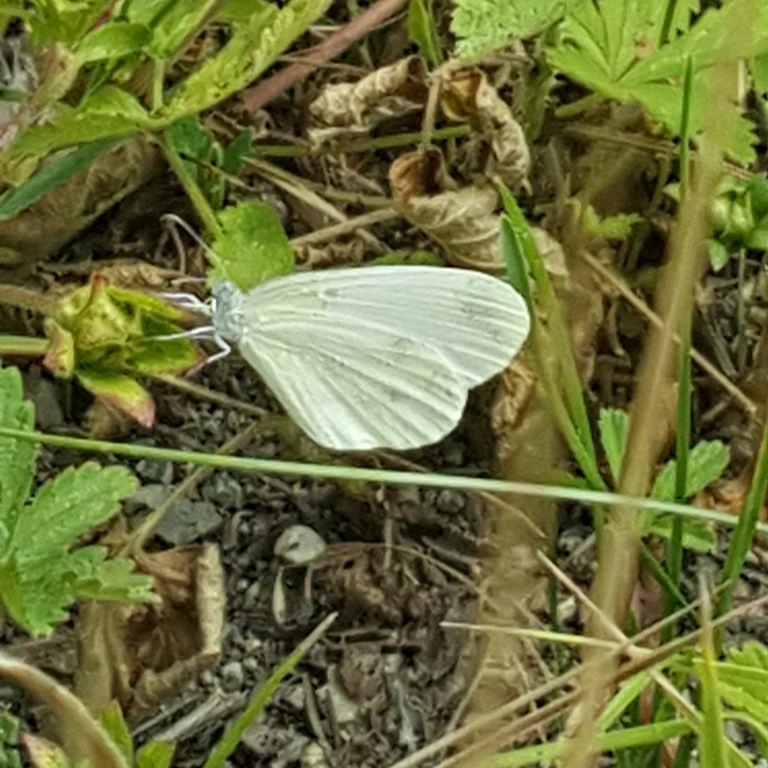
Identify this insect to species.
Leptidea sinapis/juvernica
